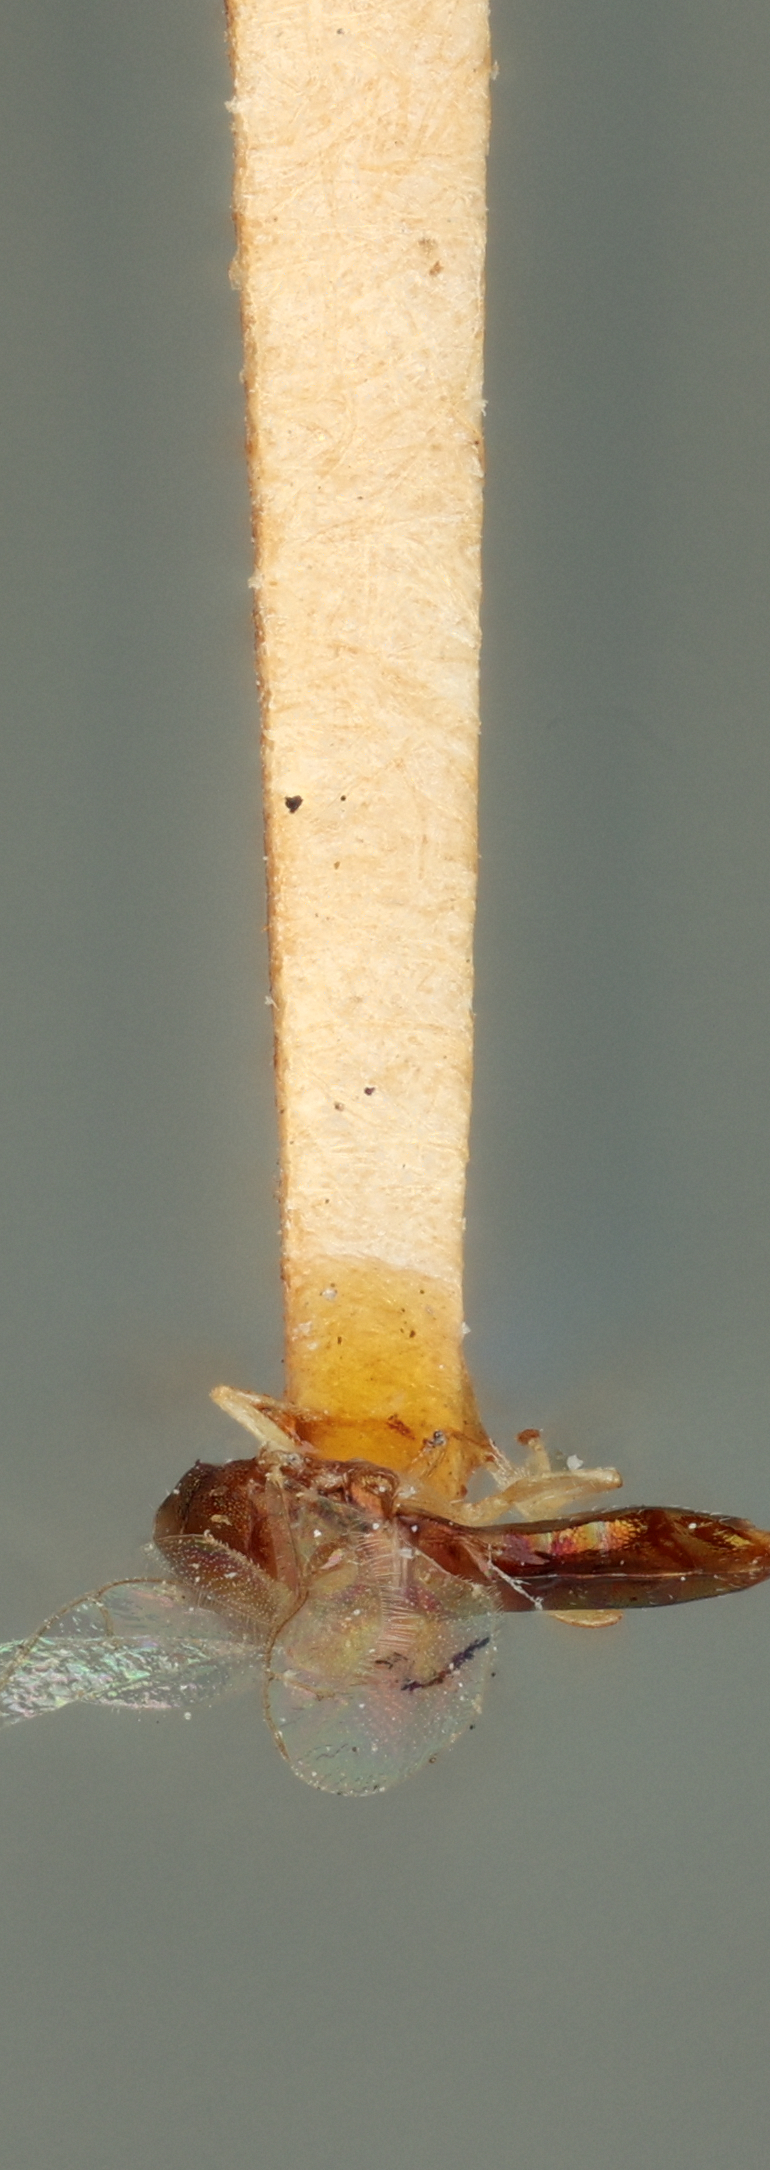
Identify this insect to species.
Sycoryctes phillippinensis
